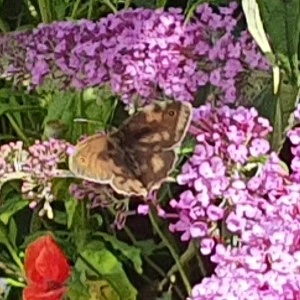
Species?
Maniola jurtina
